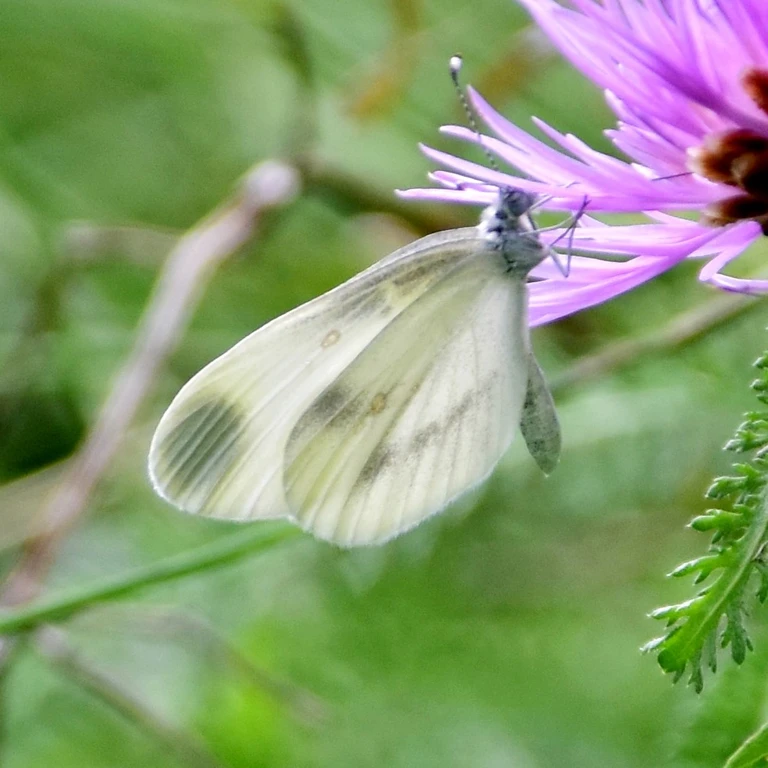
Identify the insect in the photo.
Leptidea sinapis/juvernica
